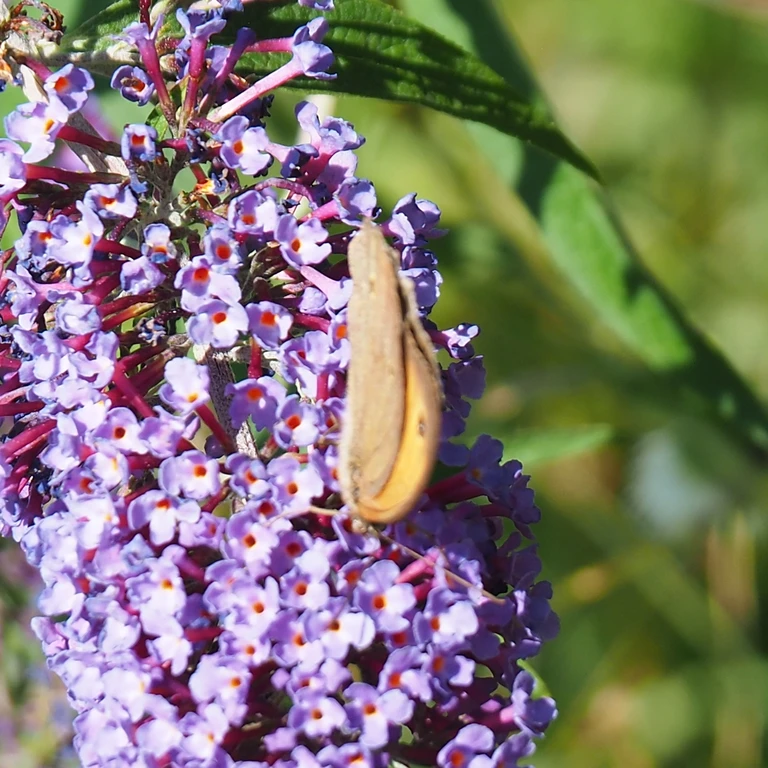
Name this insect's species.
Maniola jurtina
